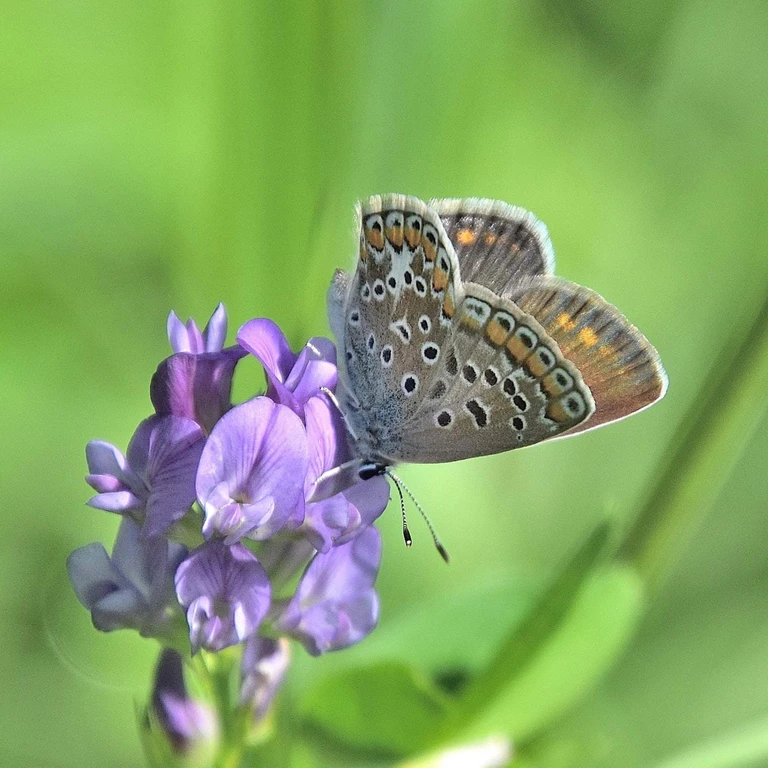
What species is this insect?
Polyommatus icarus
